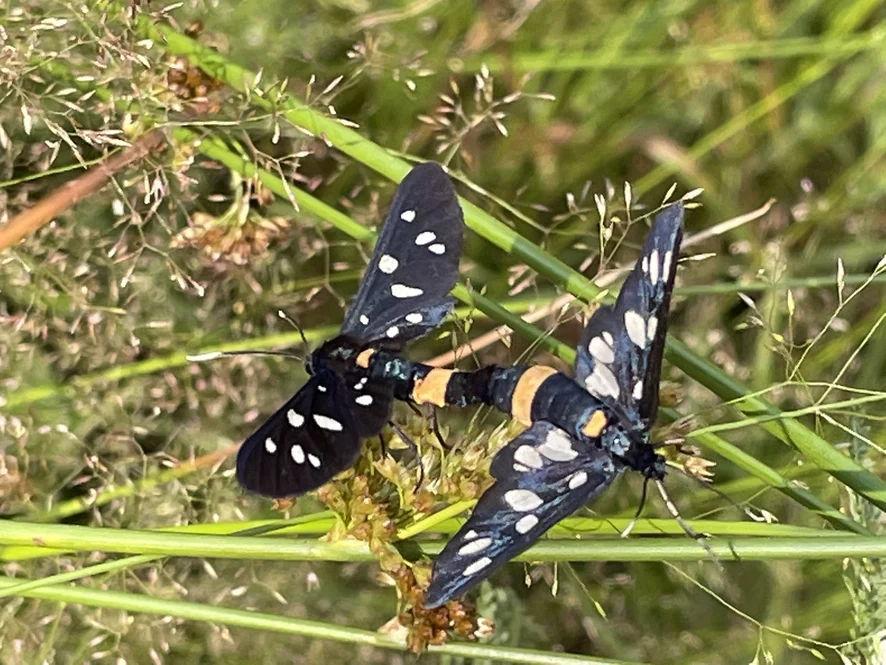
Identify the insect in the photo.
Amata phegea
